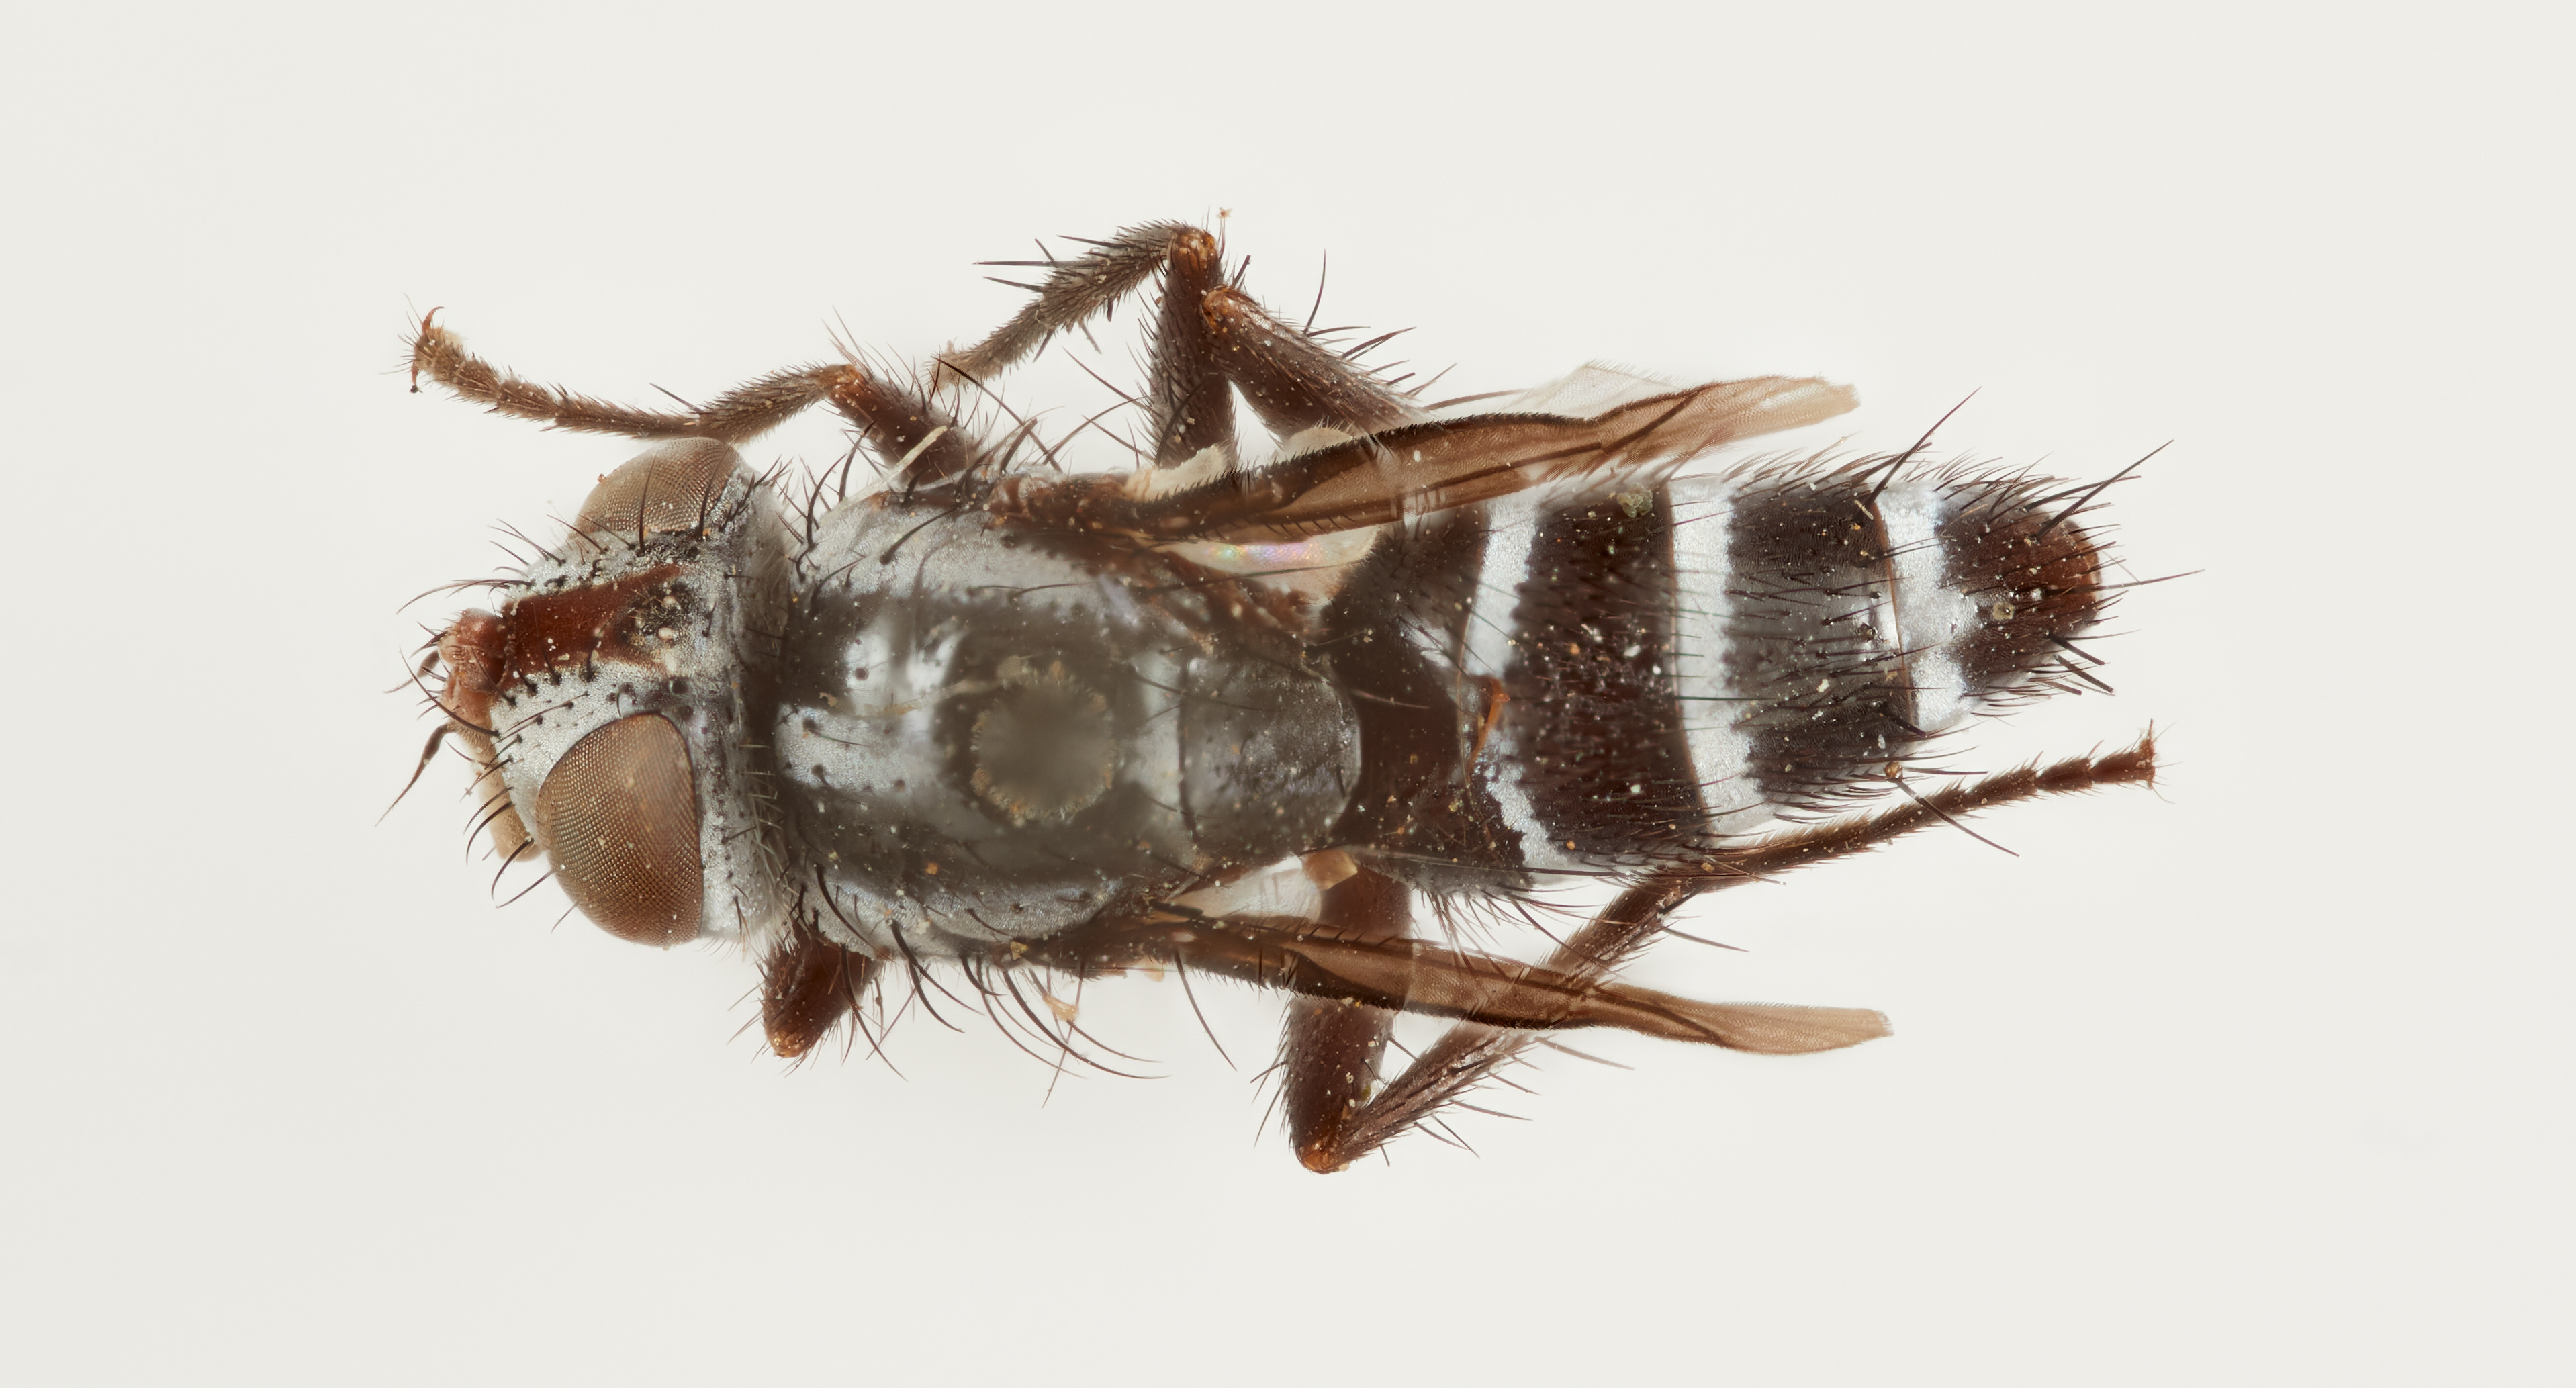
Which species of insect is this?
Neometachaeta polita
